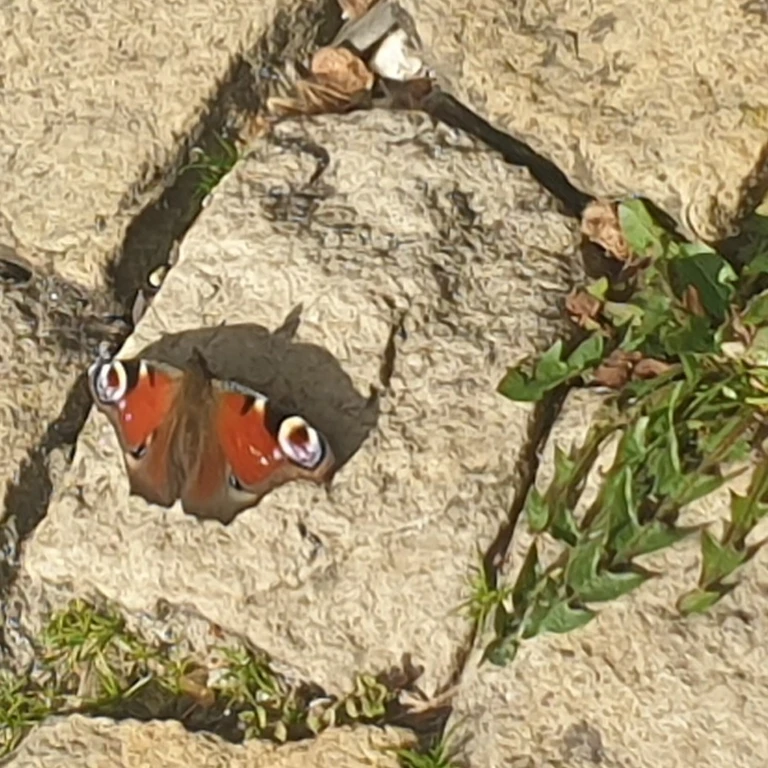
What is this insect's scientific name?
Aglais io
